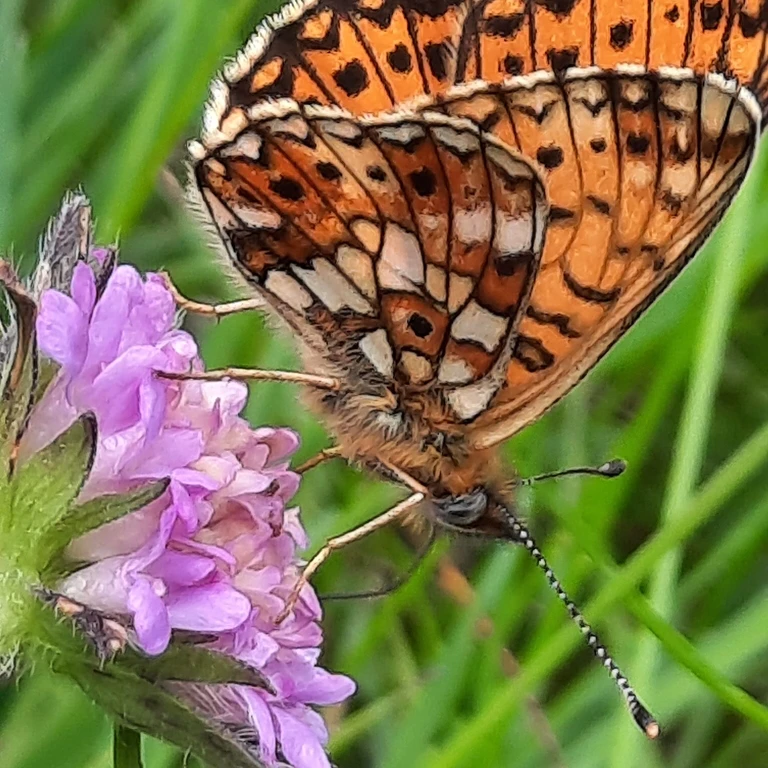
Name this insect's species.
Boloria selene
